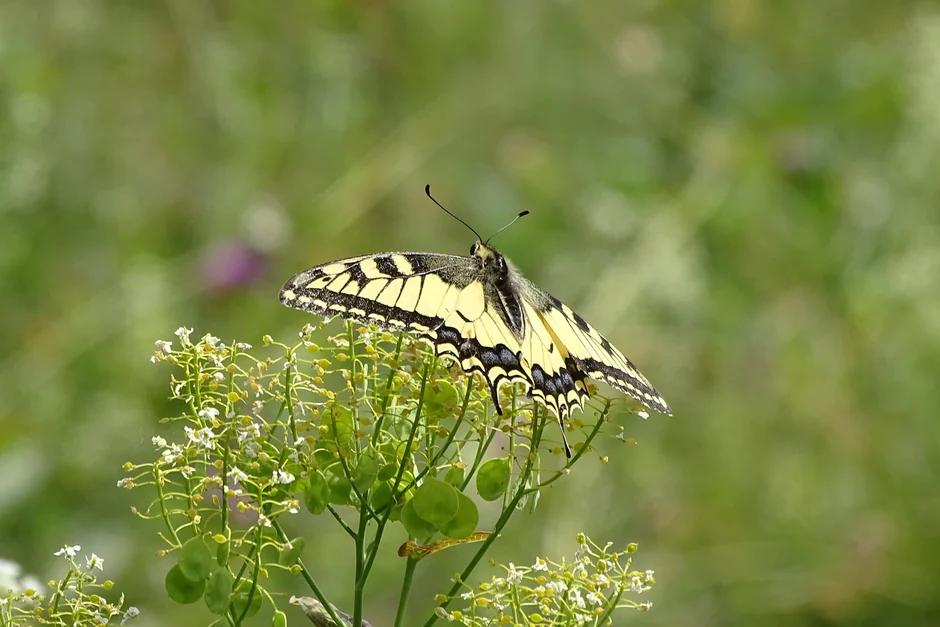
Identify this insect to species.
Papilio machaon
